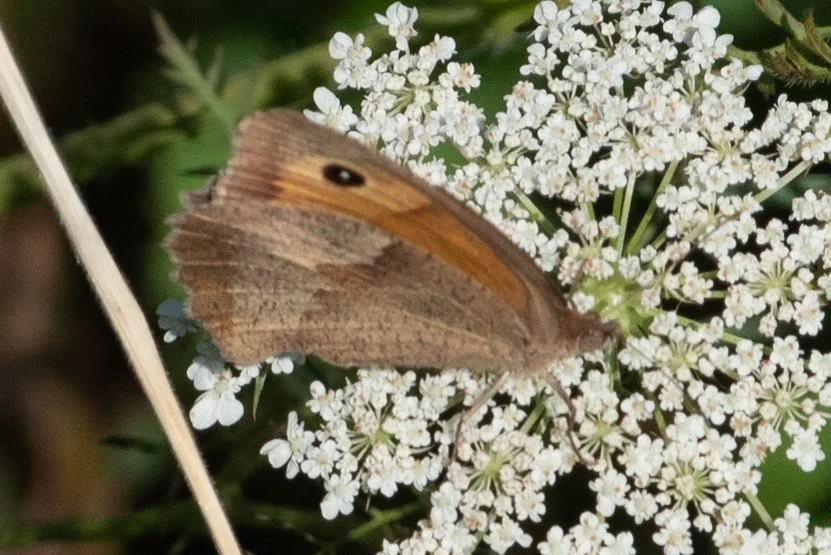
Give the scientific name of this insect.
Maniola jurtina
